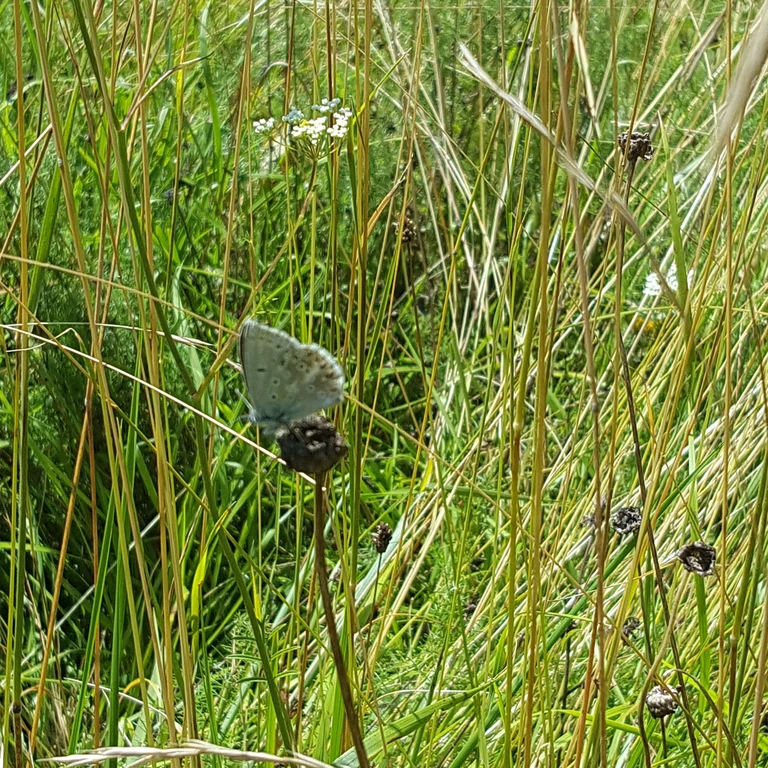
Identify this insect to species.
Lysandra coridon
